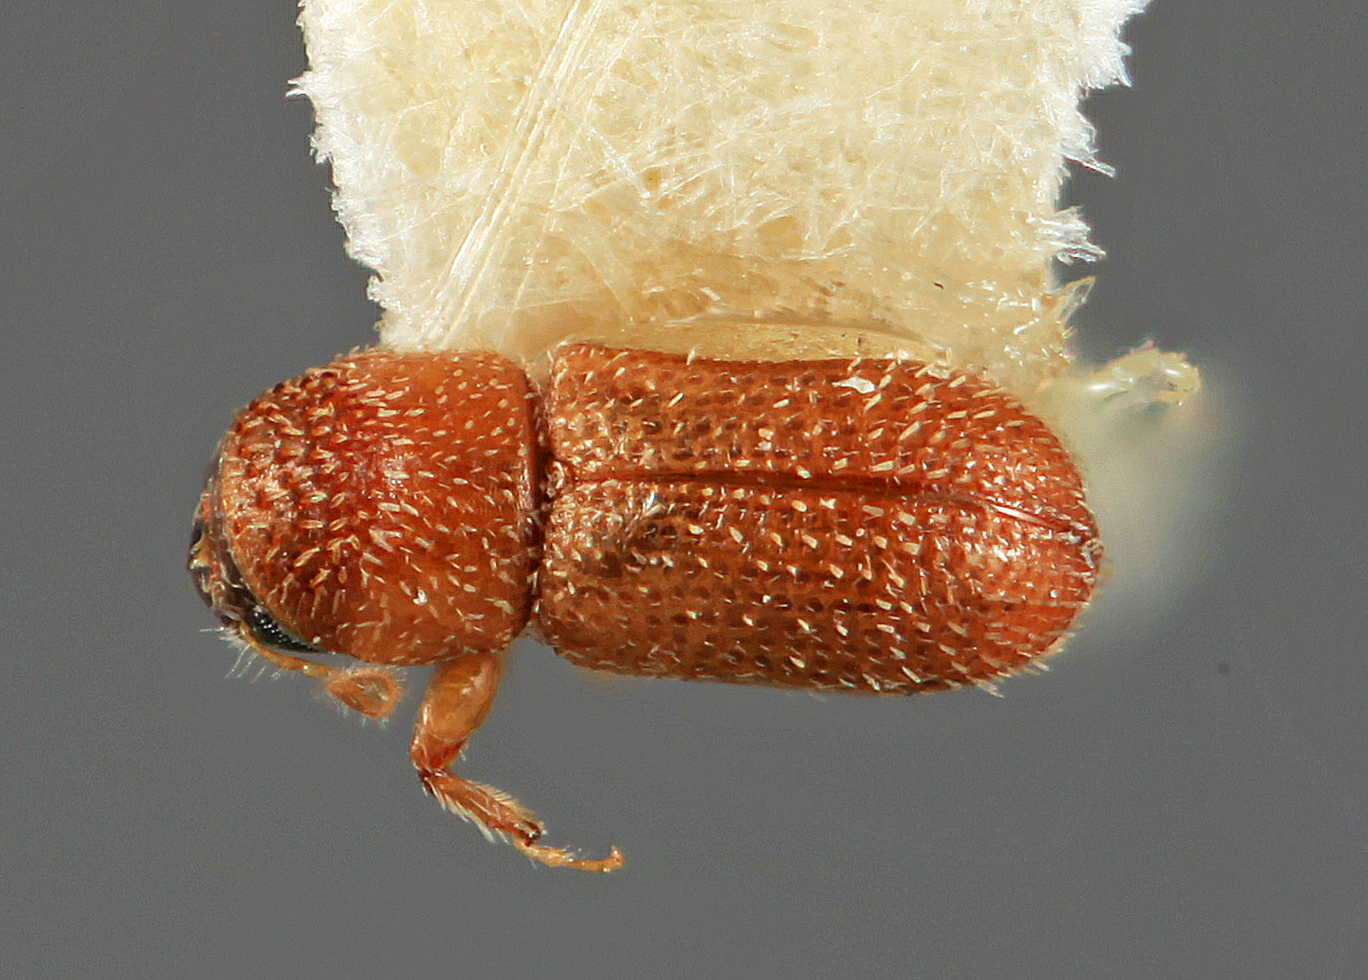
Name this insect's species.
Pseudothysanoes mandibularis
